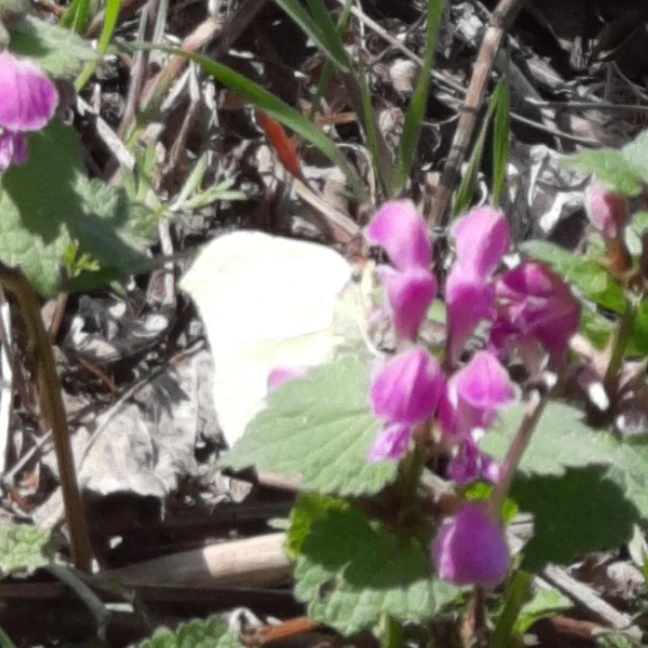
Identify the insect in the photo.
Gonepteryx rhamni
